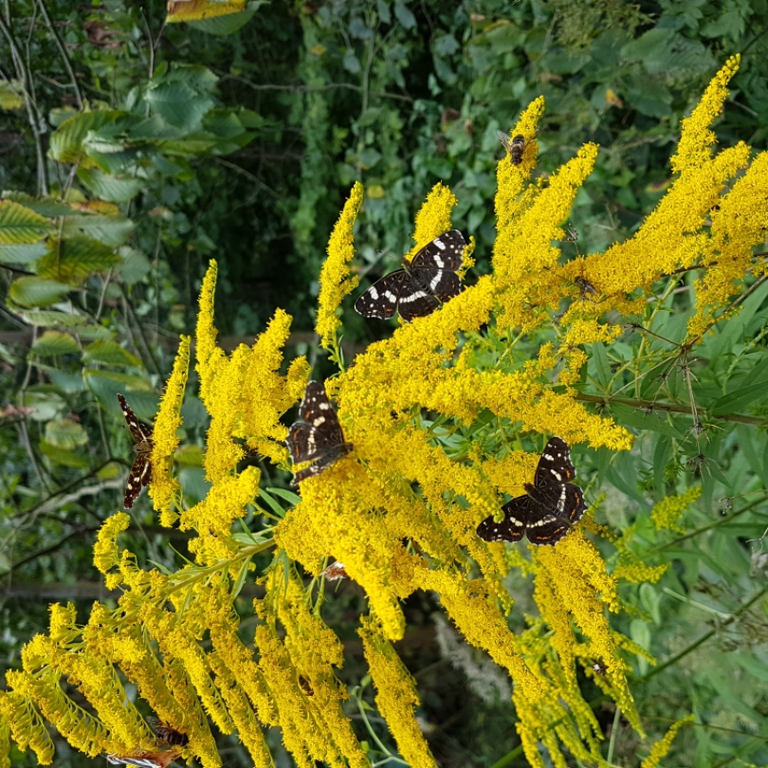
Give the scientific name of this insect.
Araschnia levana
